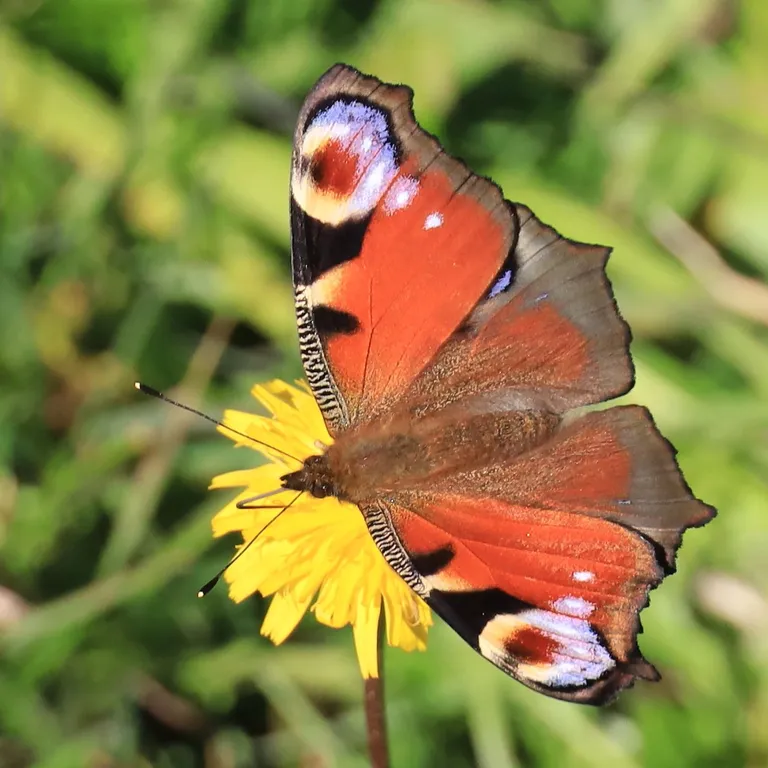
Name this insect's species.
Aglais io
